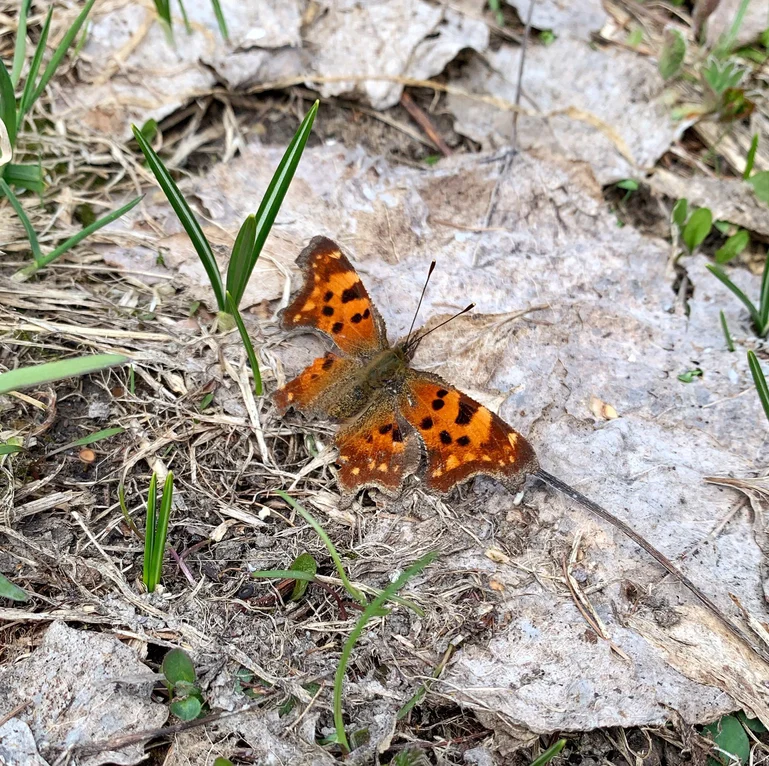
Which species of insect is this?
Polygonia c-album
